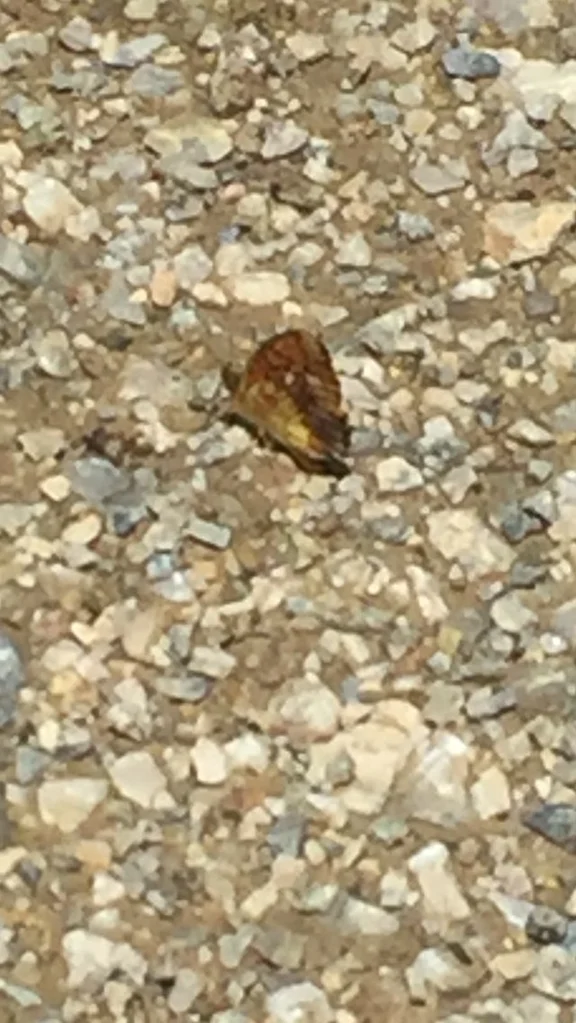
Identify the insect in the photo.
Brenthis daphne
